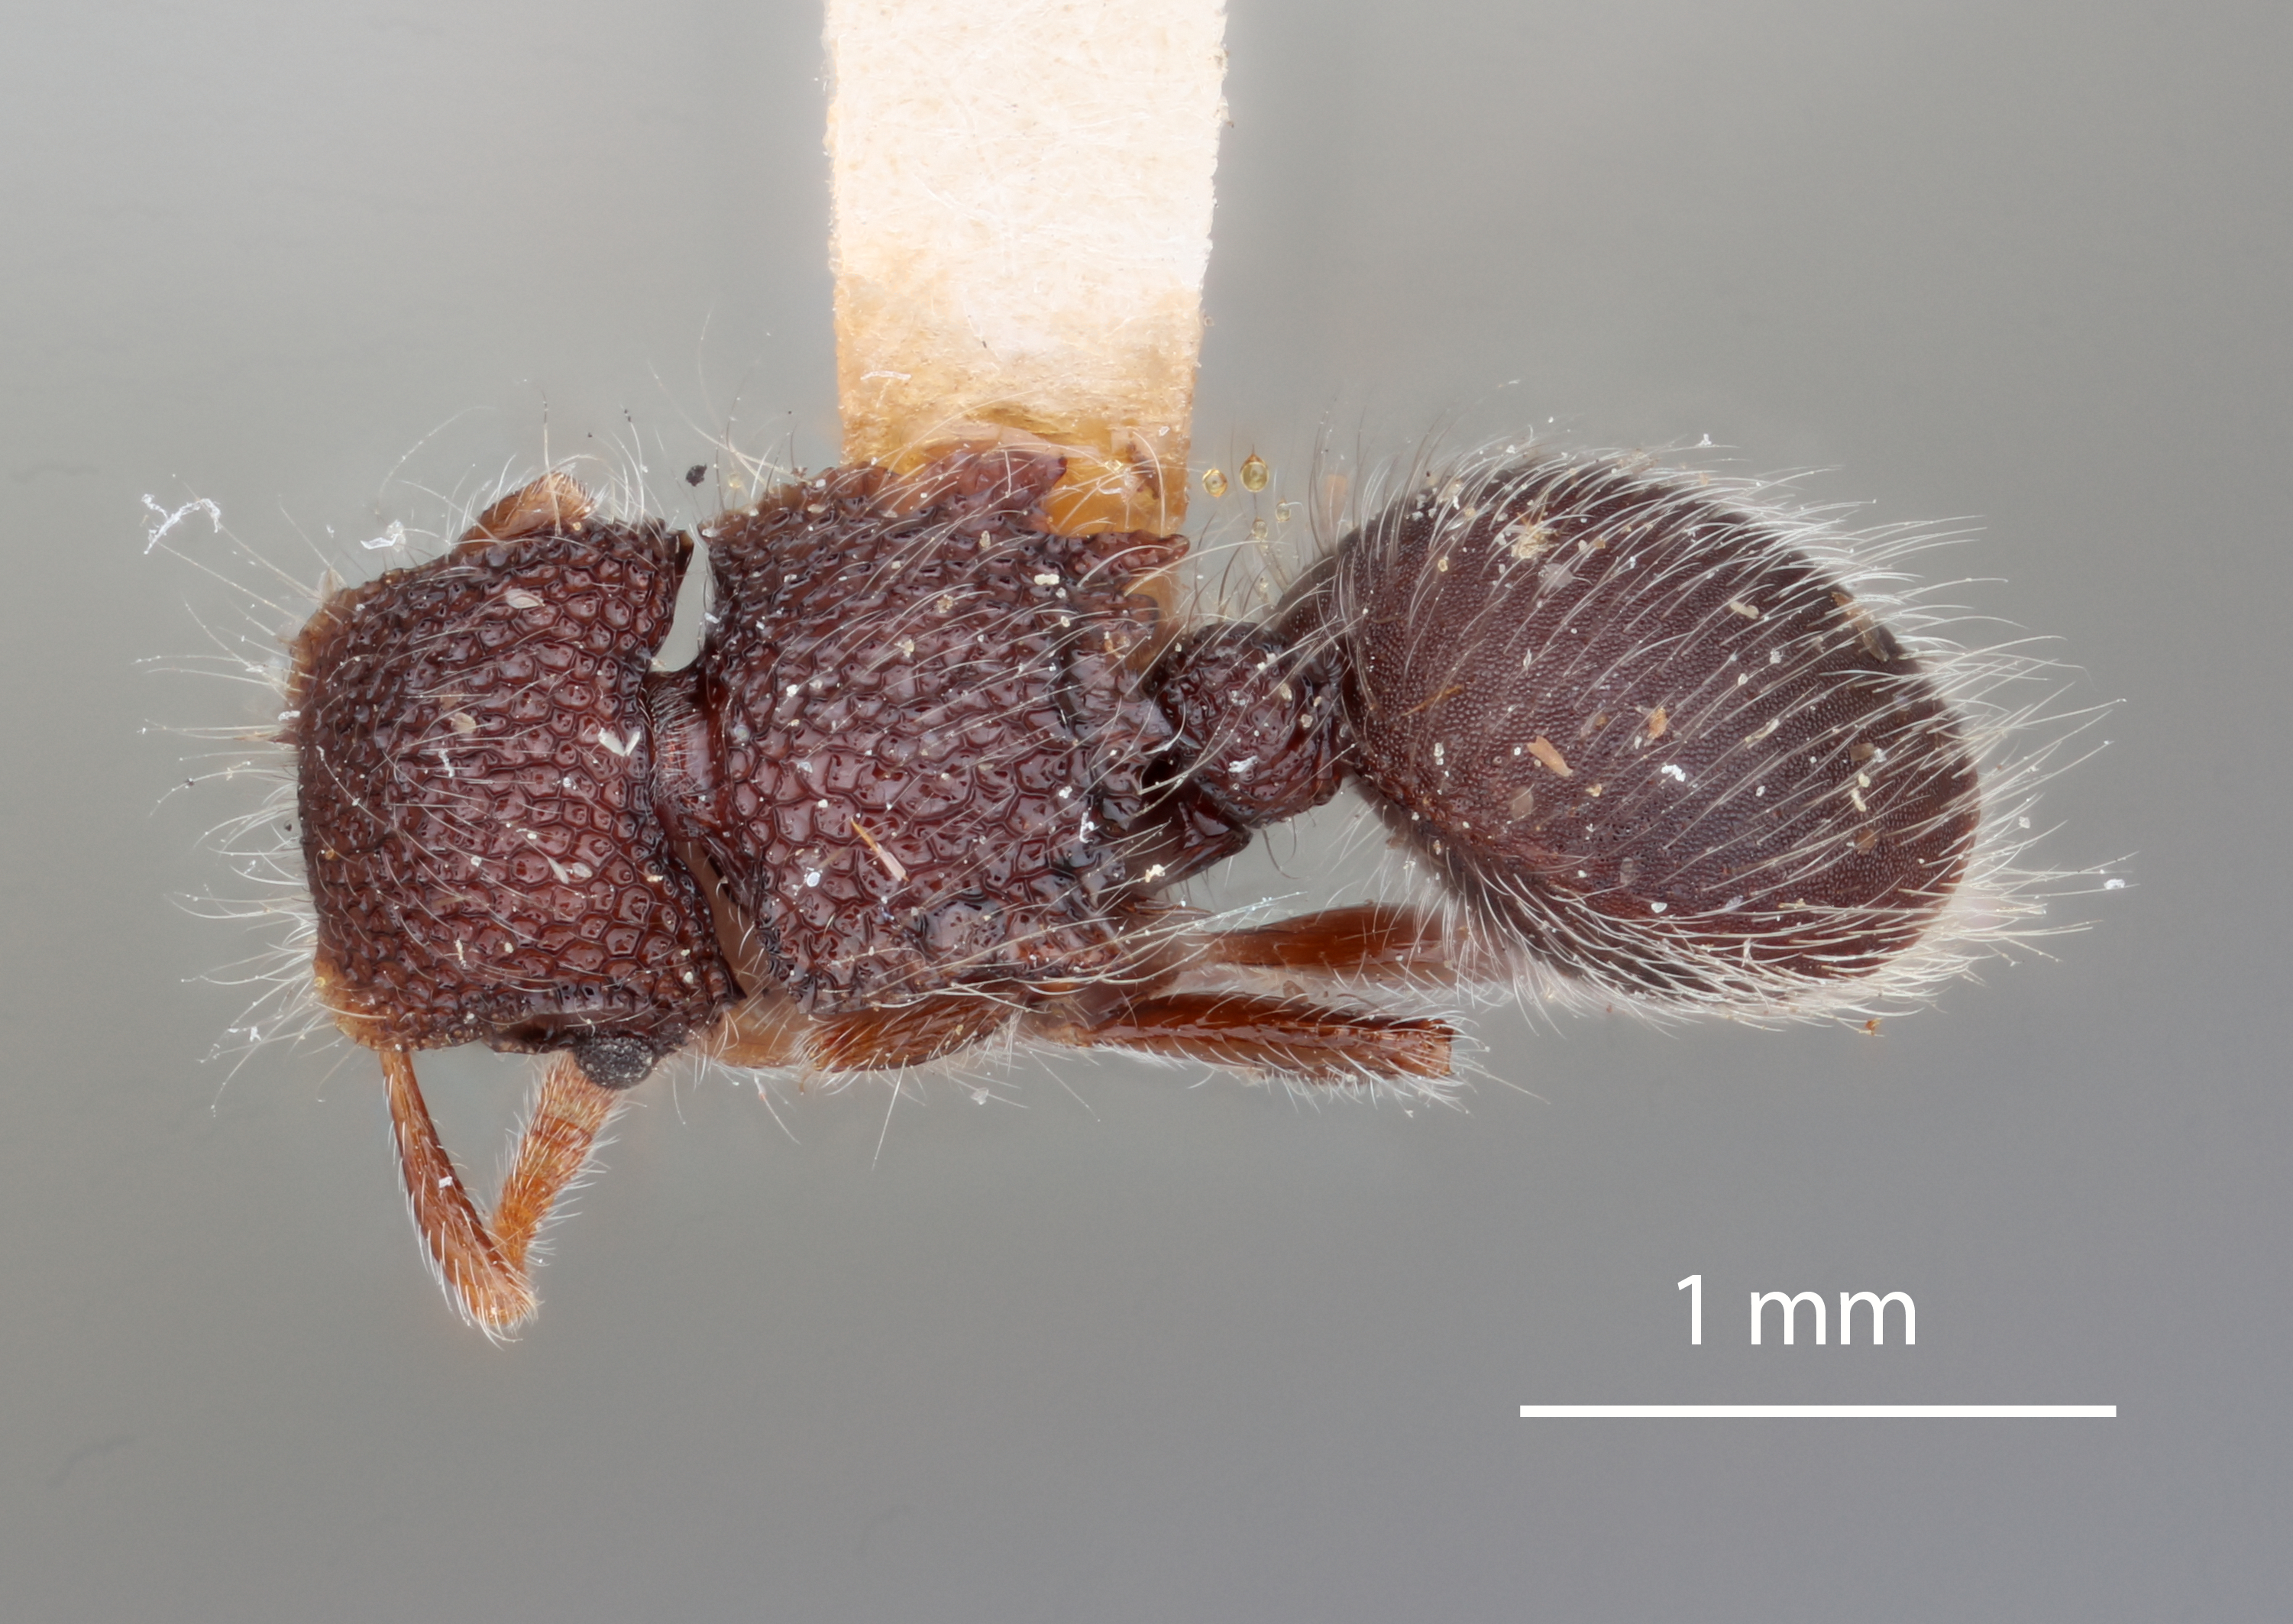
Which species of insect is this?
Meranoplus biliran
